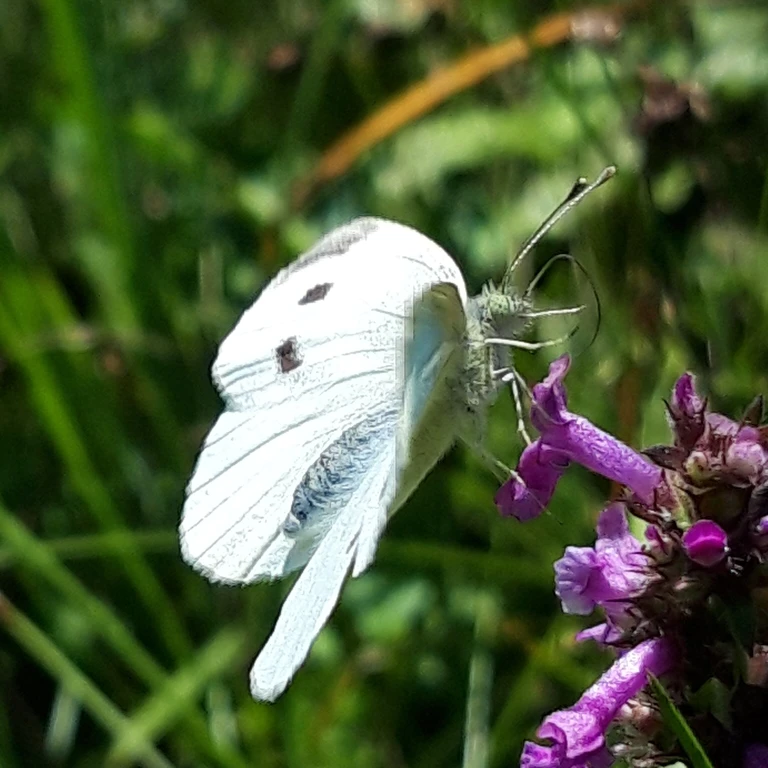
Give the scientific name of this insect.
Pieris rapae
